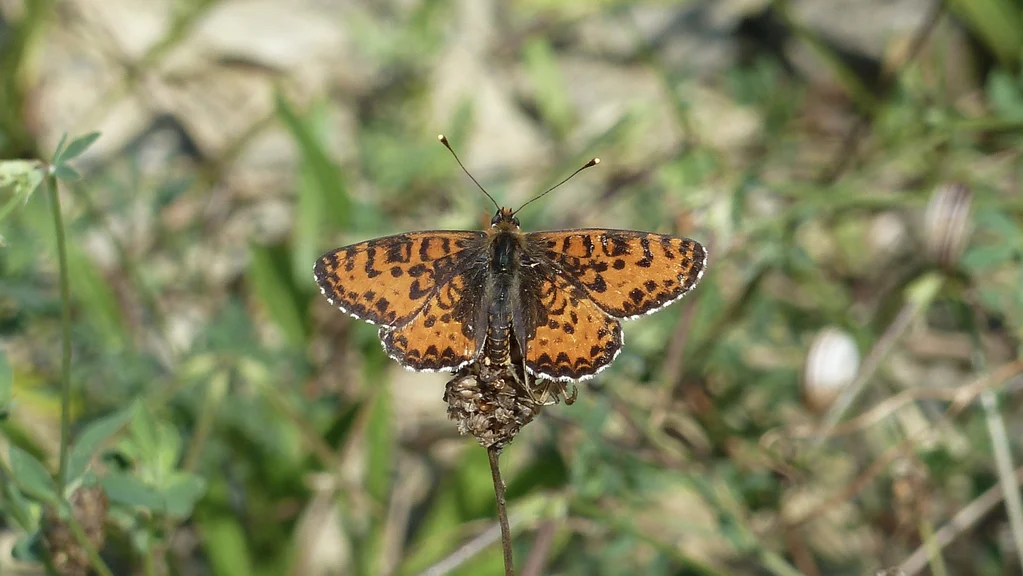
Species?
Melitaea didyma
